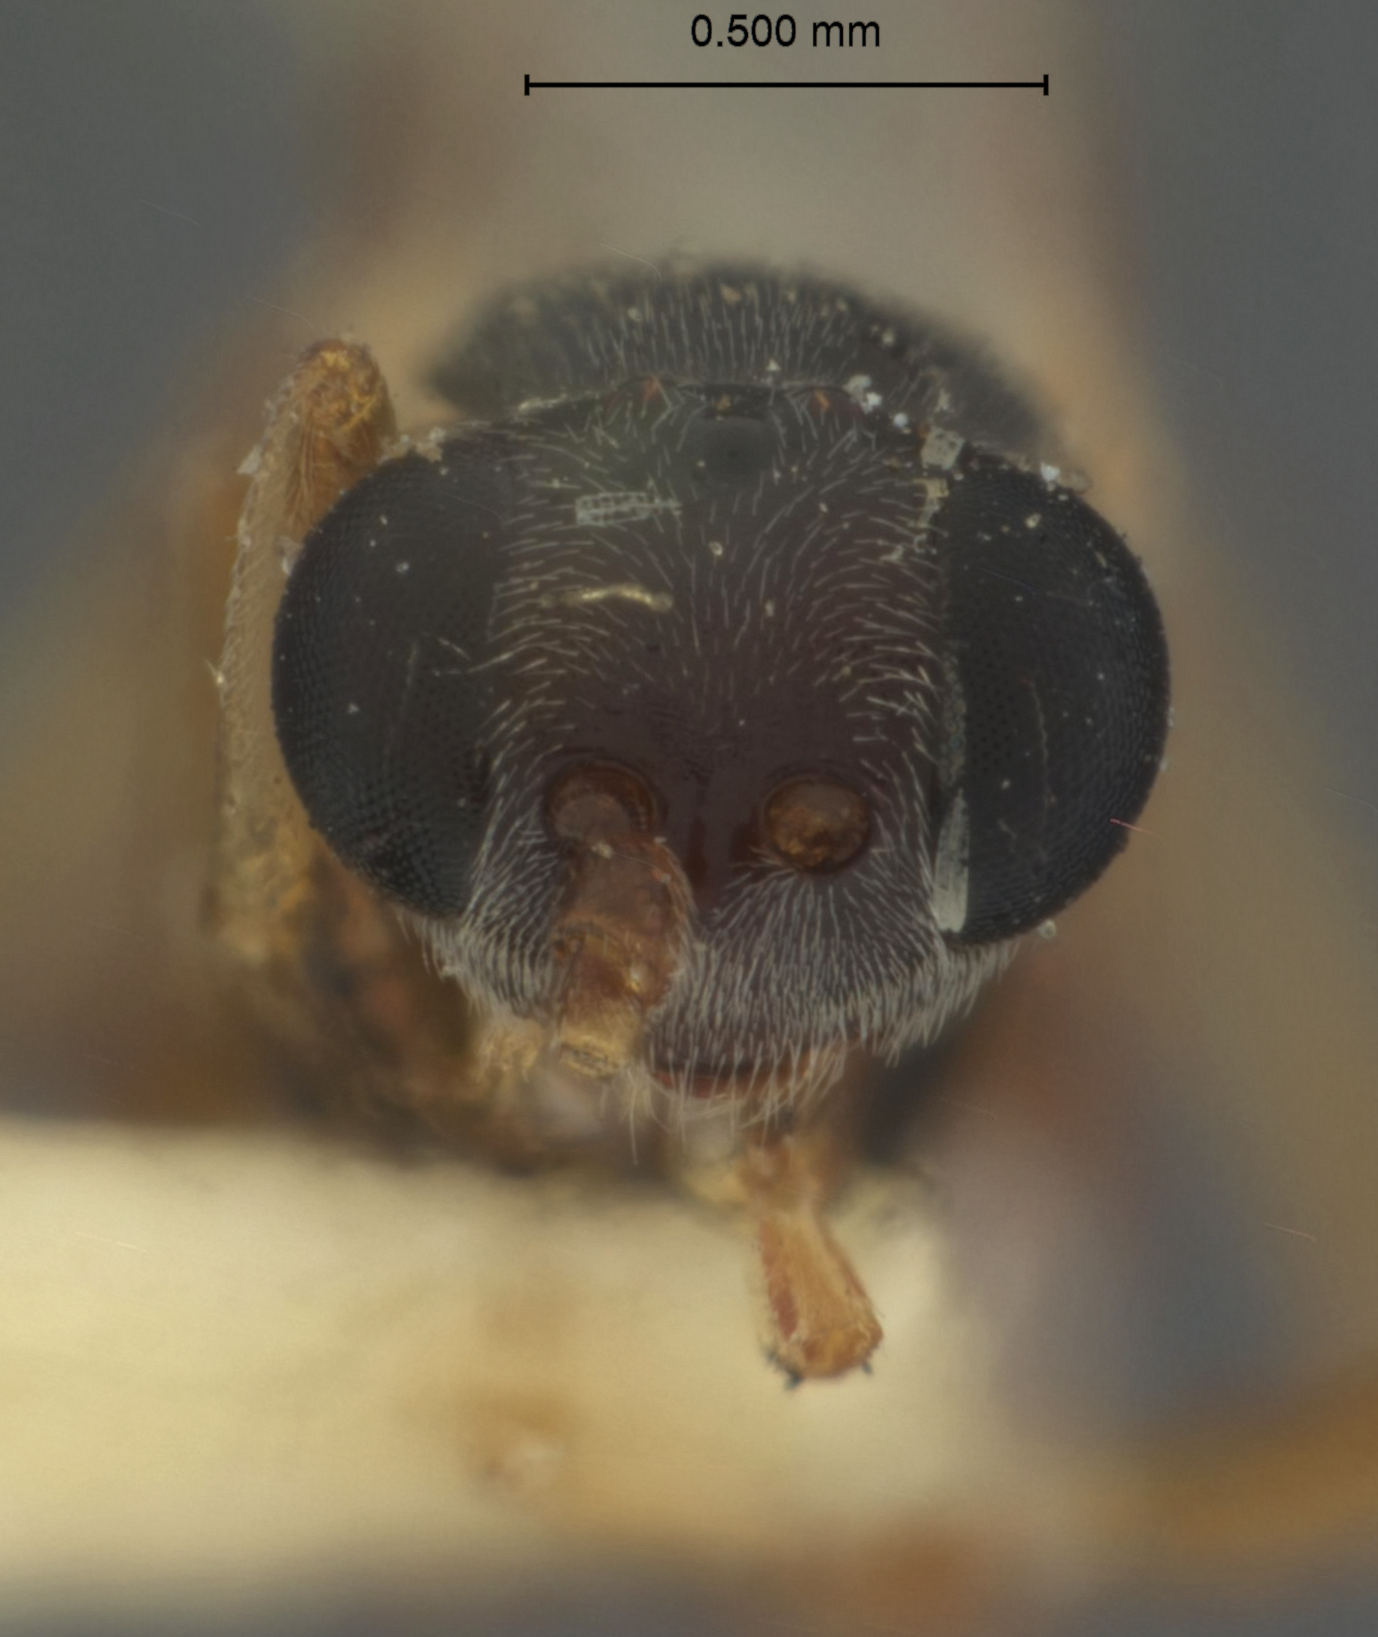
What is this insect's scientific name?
Hemiteles mellicornis
